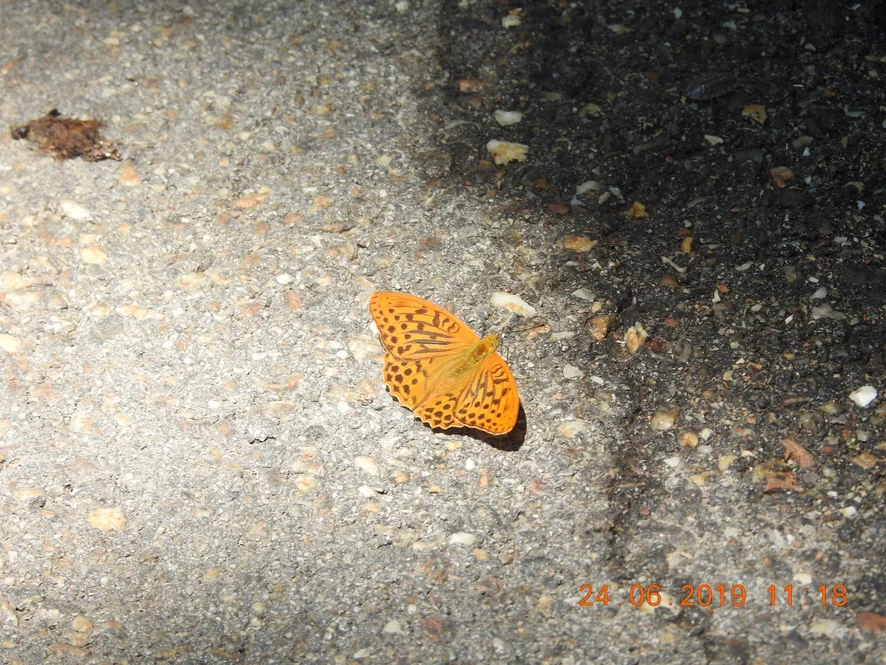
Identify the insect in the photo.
Argynnis paphia
